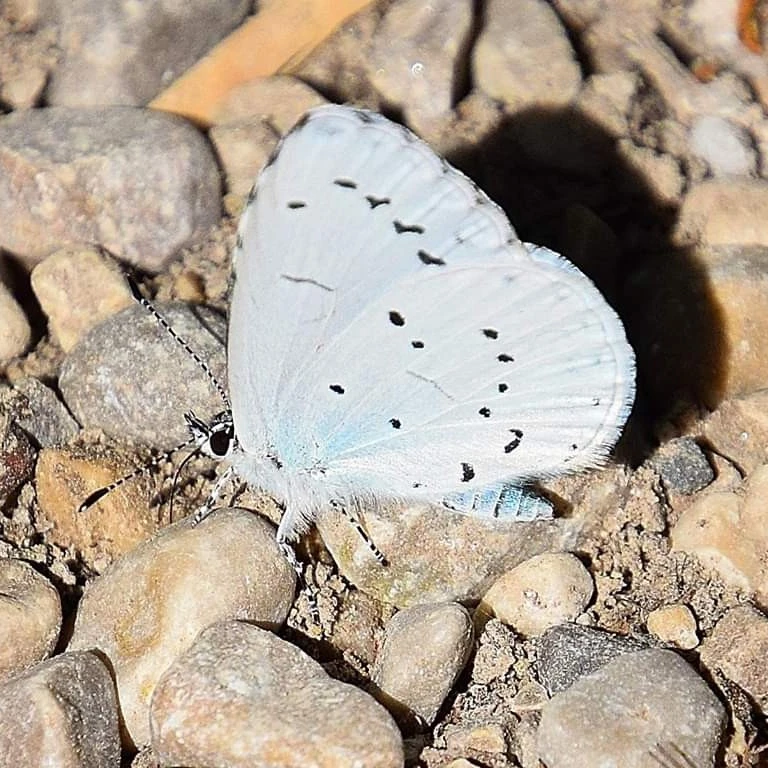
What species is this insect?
Celastrina argiolus
